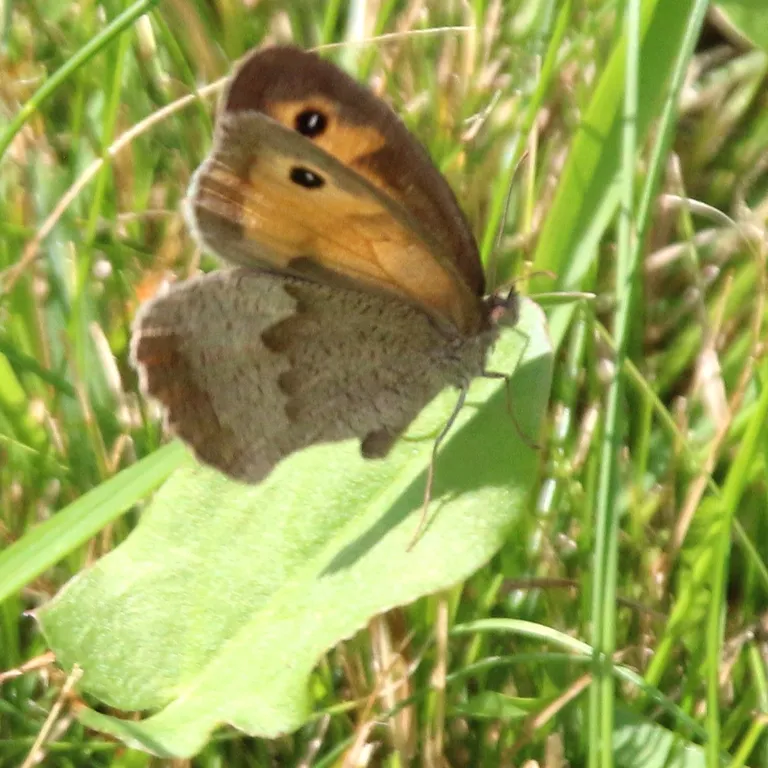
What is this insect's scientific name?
Maniola jurtina
